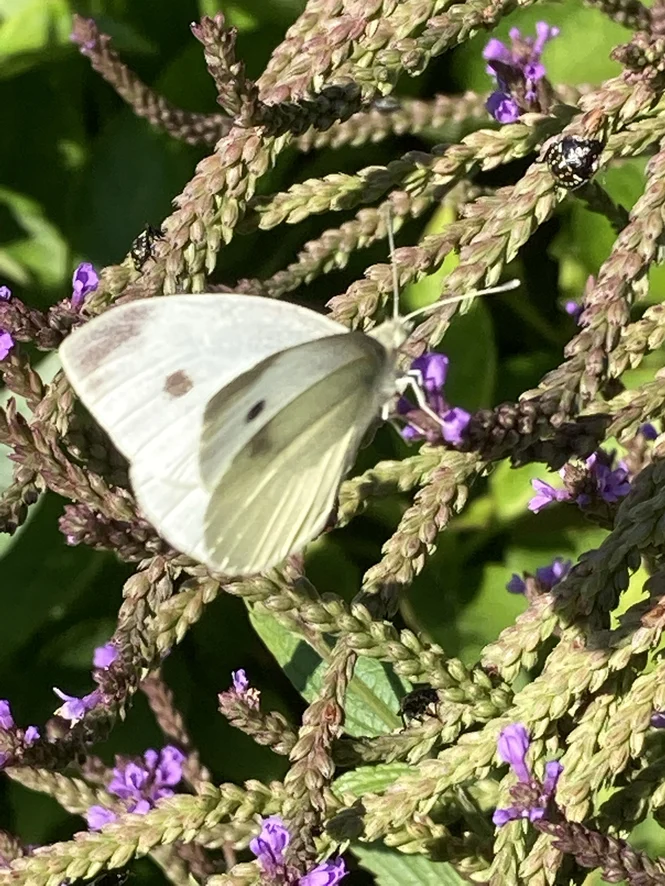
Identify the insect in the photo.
Pieris rapae
